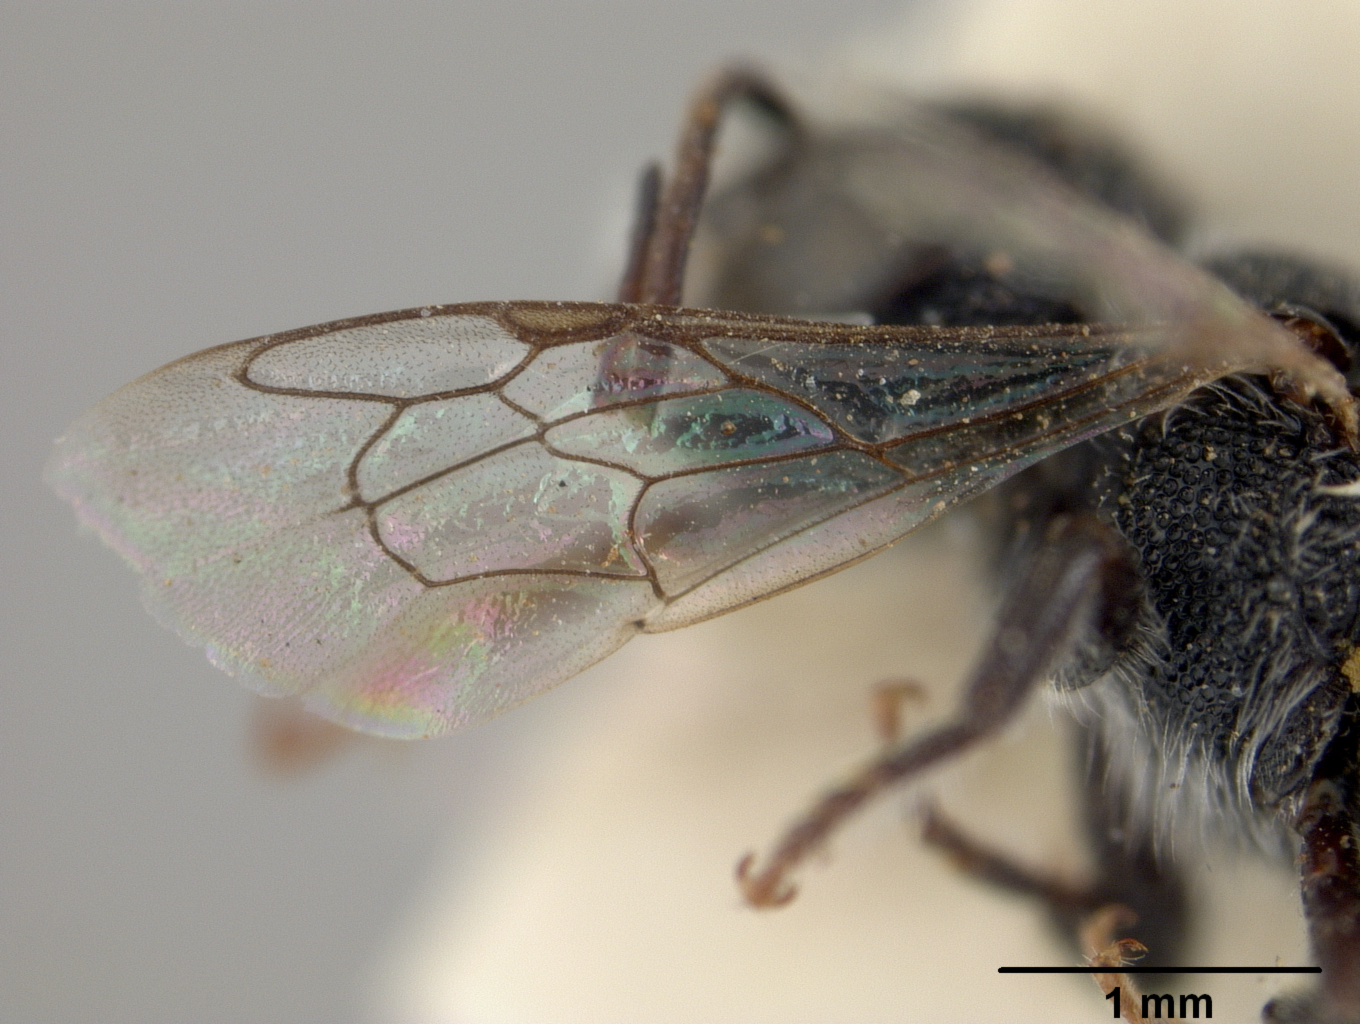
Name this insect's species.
Megachile barvonensis
